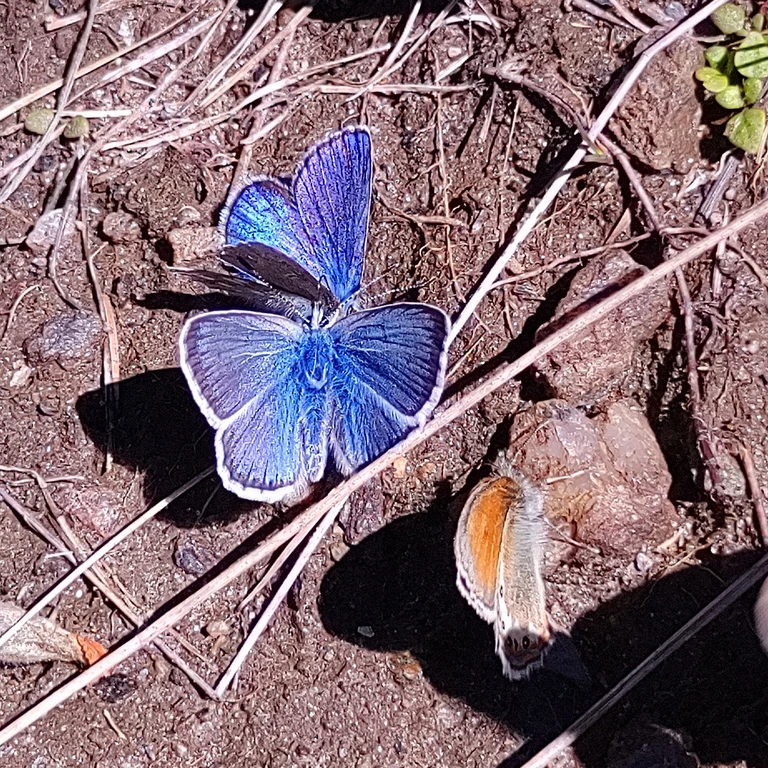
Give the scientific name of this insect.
Polyommatus eros
